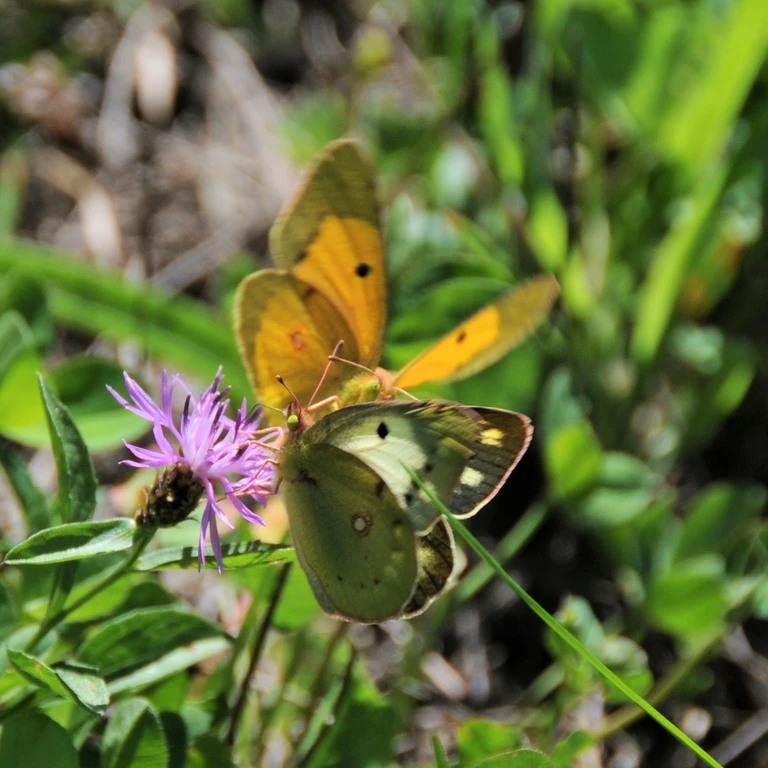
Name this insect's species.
Colias croceus
